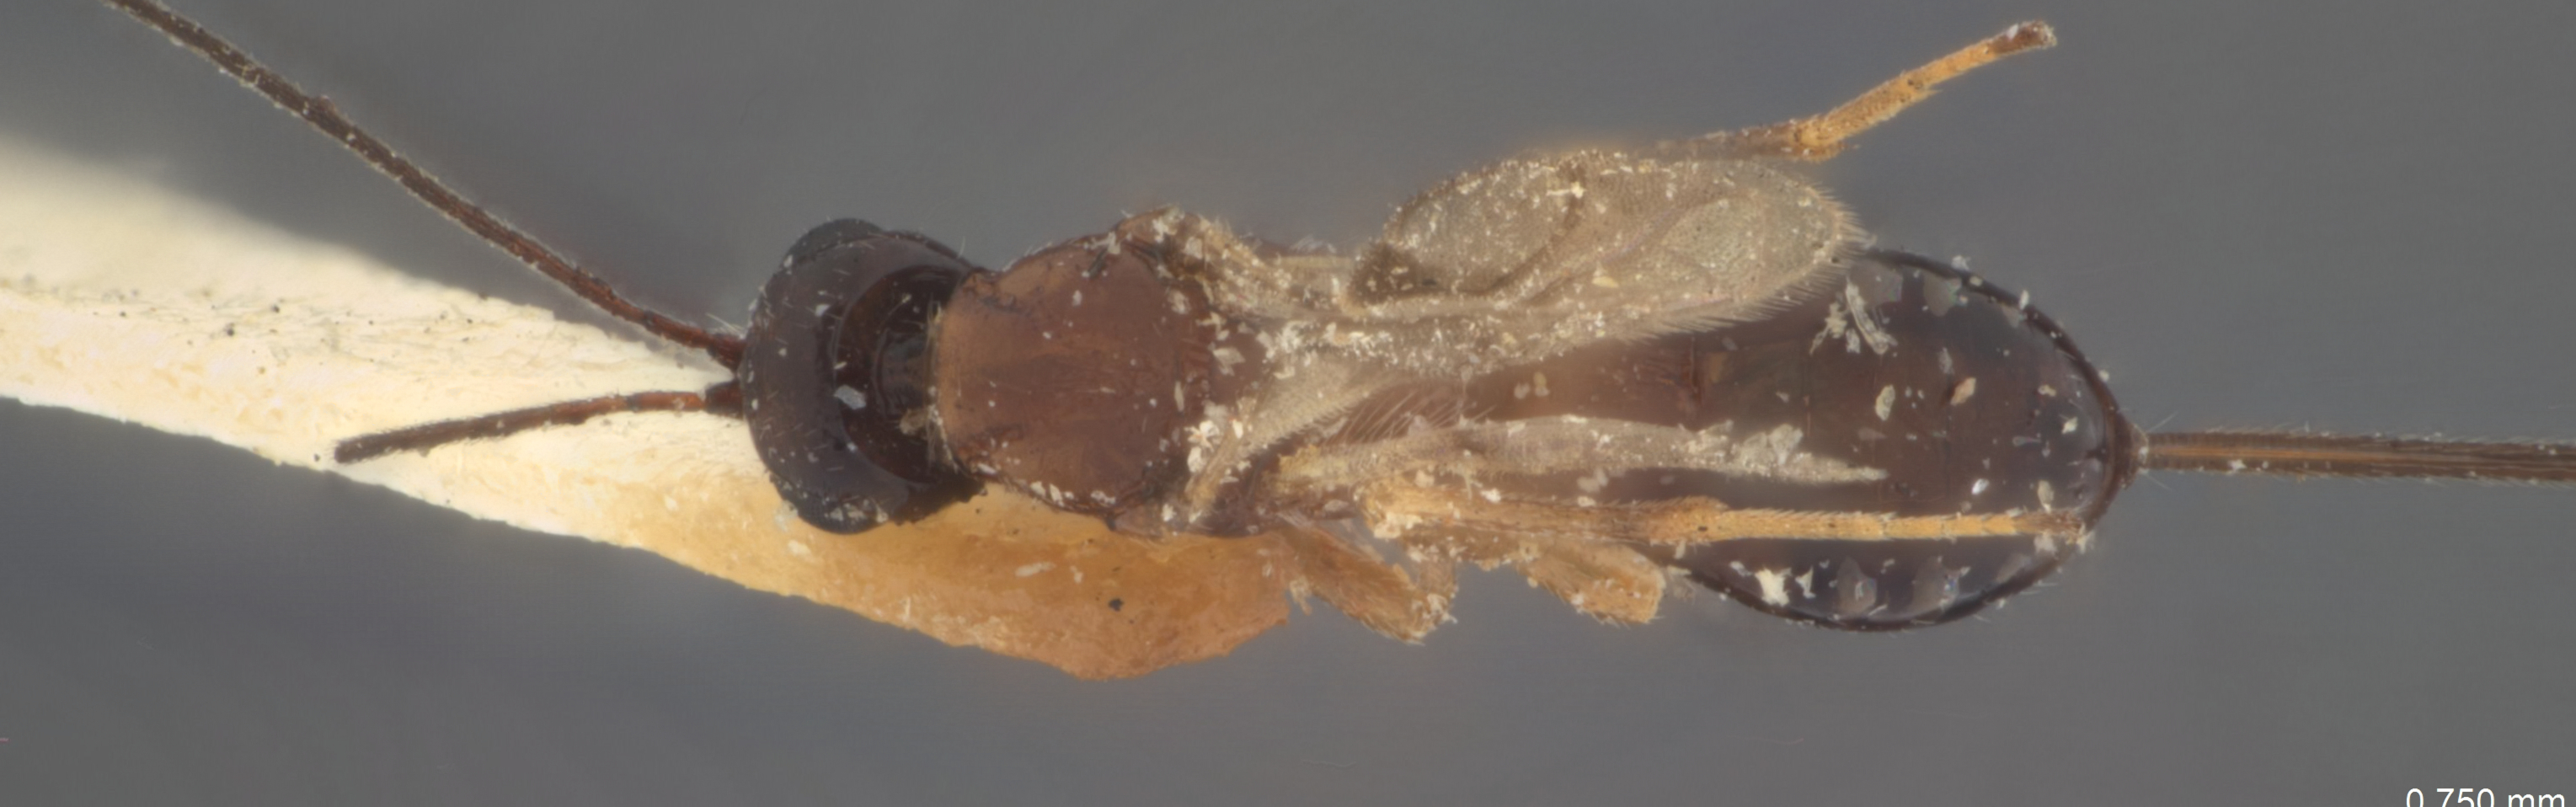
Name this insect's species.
Ecphylus lycti
